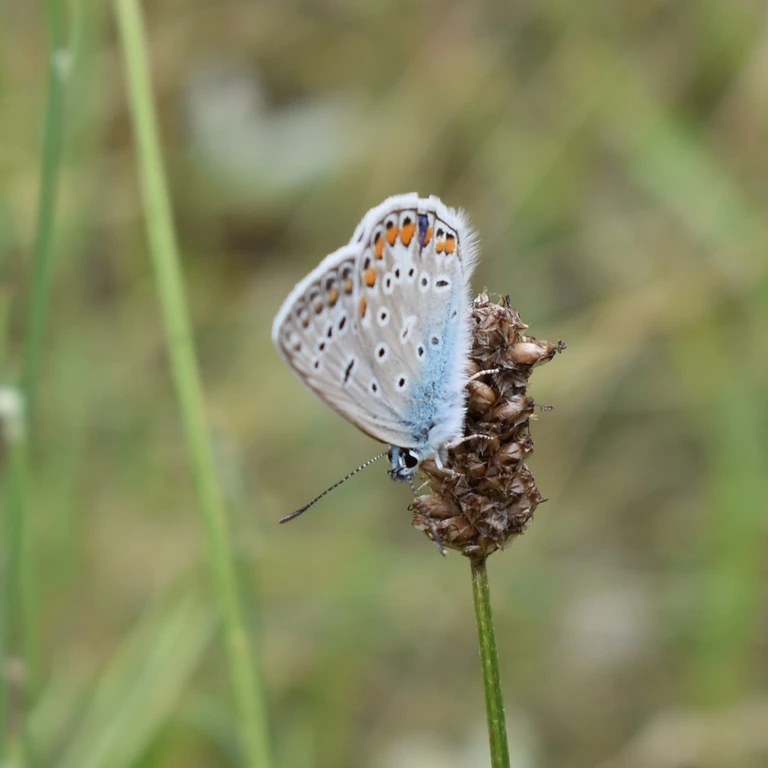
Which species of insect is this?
Polyommatus icarus
